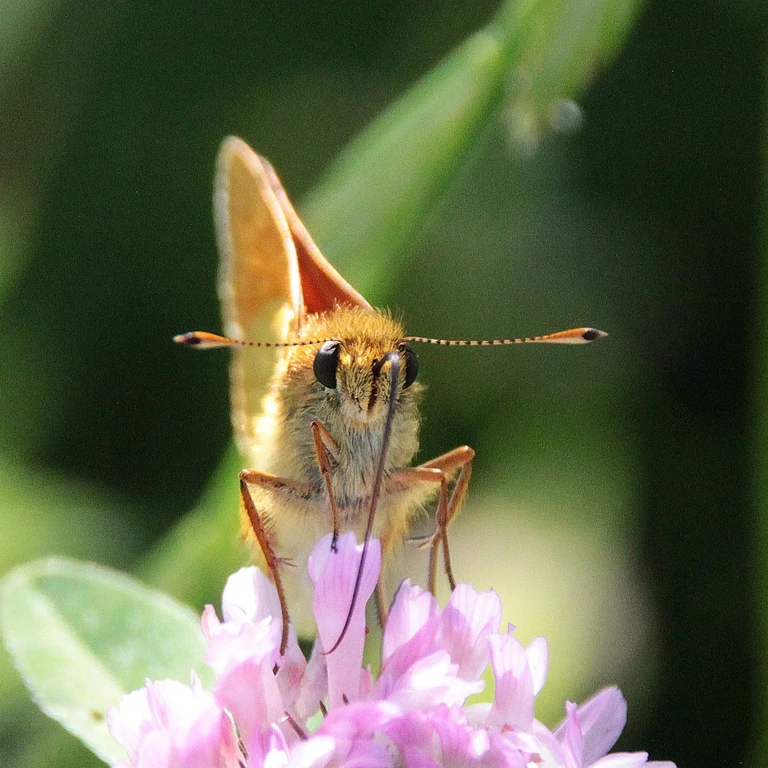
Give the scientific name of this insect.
Ochlodes sylvanus (also Ochlodes venata)
